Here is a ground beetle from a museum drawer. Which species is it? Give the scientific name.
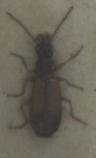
Paradromius linearis
